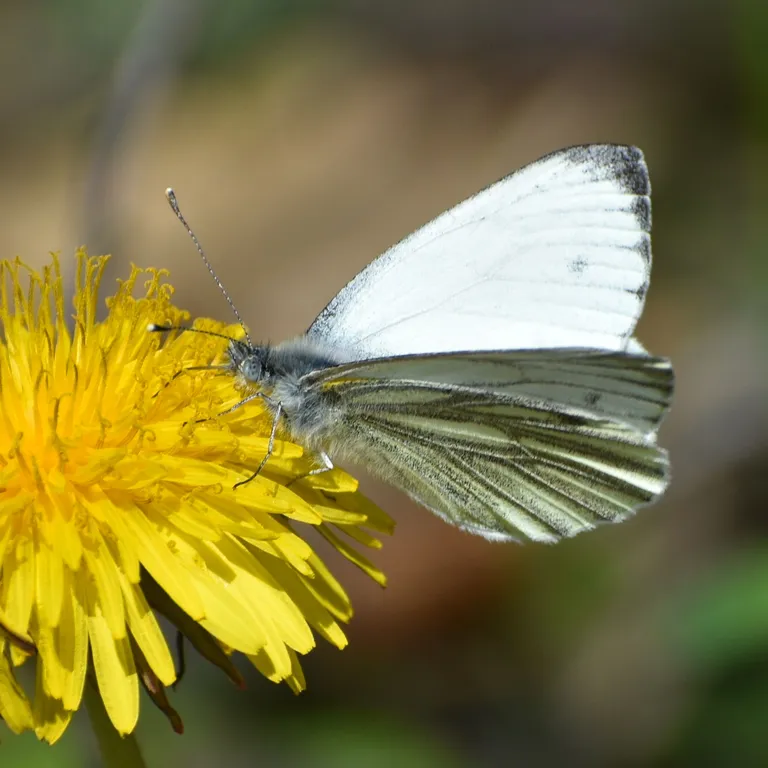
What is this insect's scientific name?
Pieris napi
